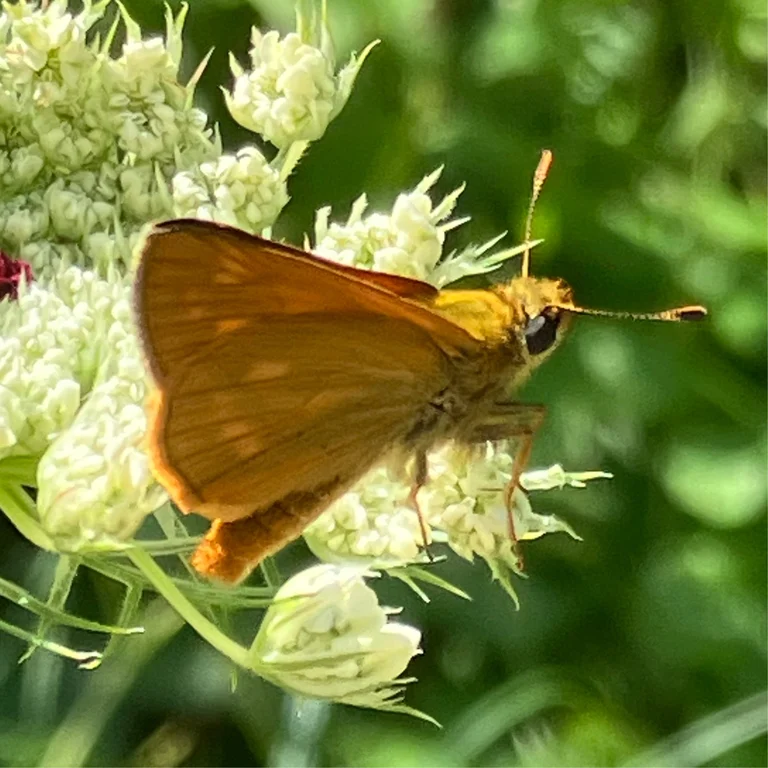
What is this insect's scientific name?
Ochlodes sylvanus (also Ochlodes venata)
